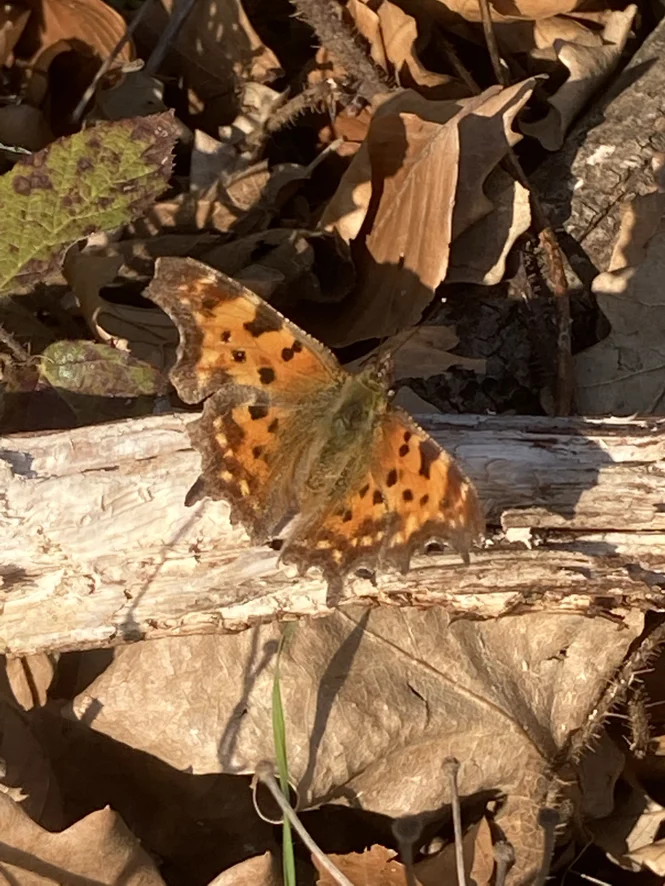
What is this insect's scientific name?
Polygonia c-album
